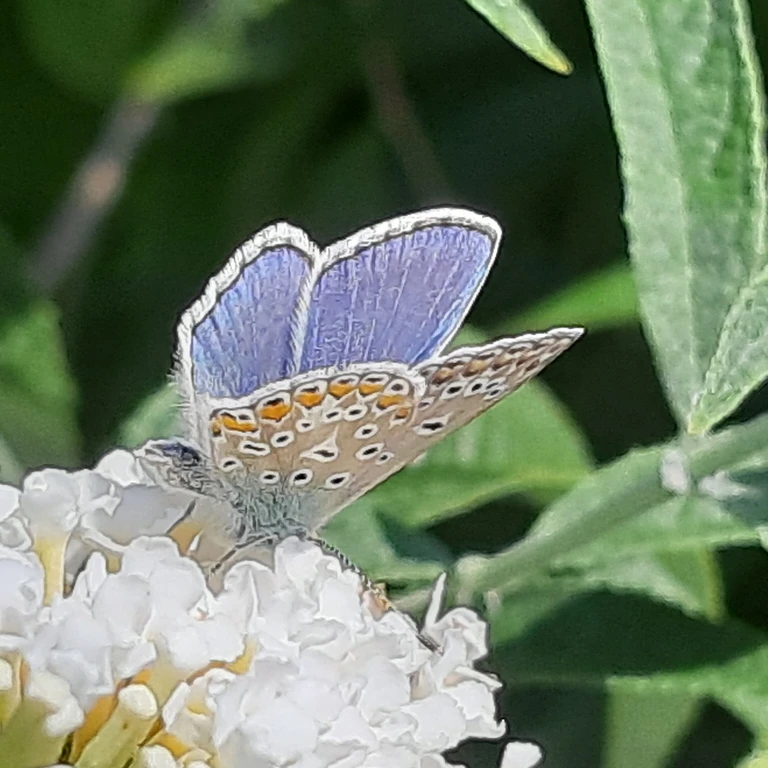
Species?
Polyommatus icarus
